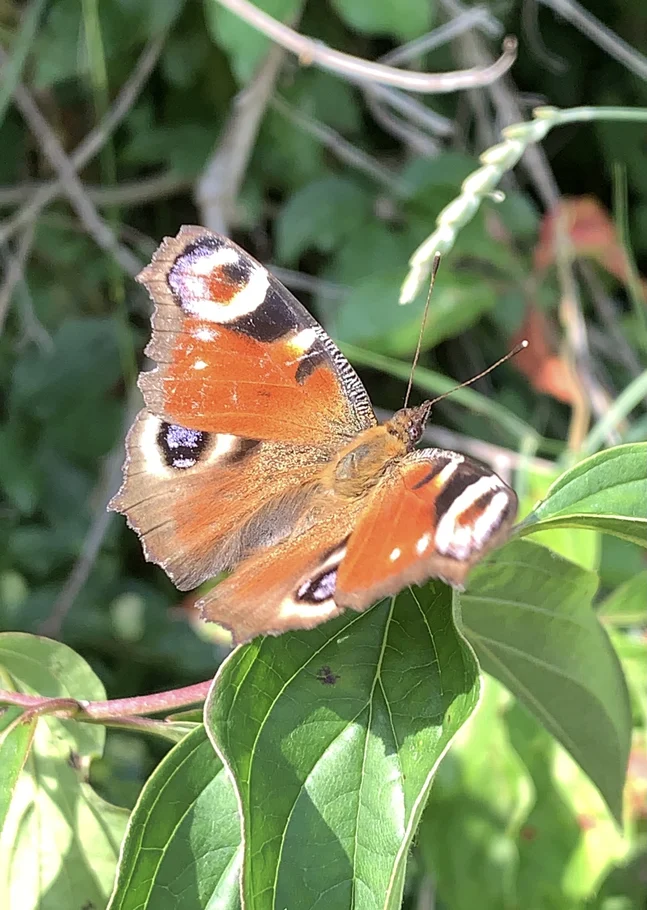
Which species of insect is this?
Aglais io
